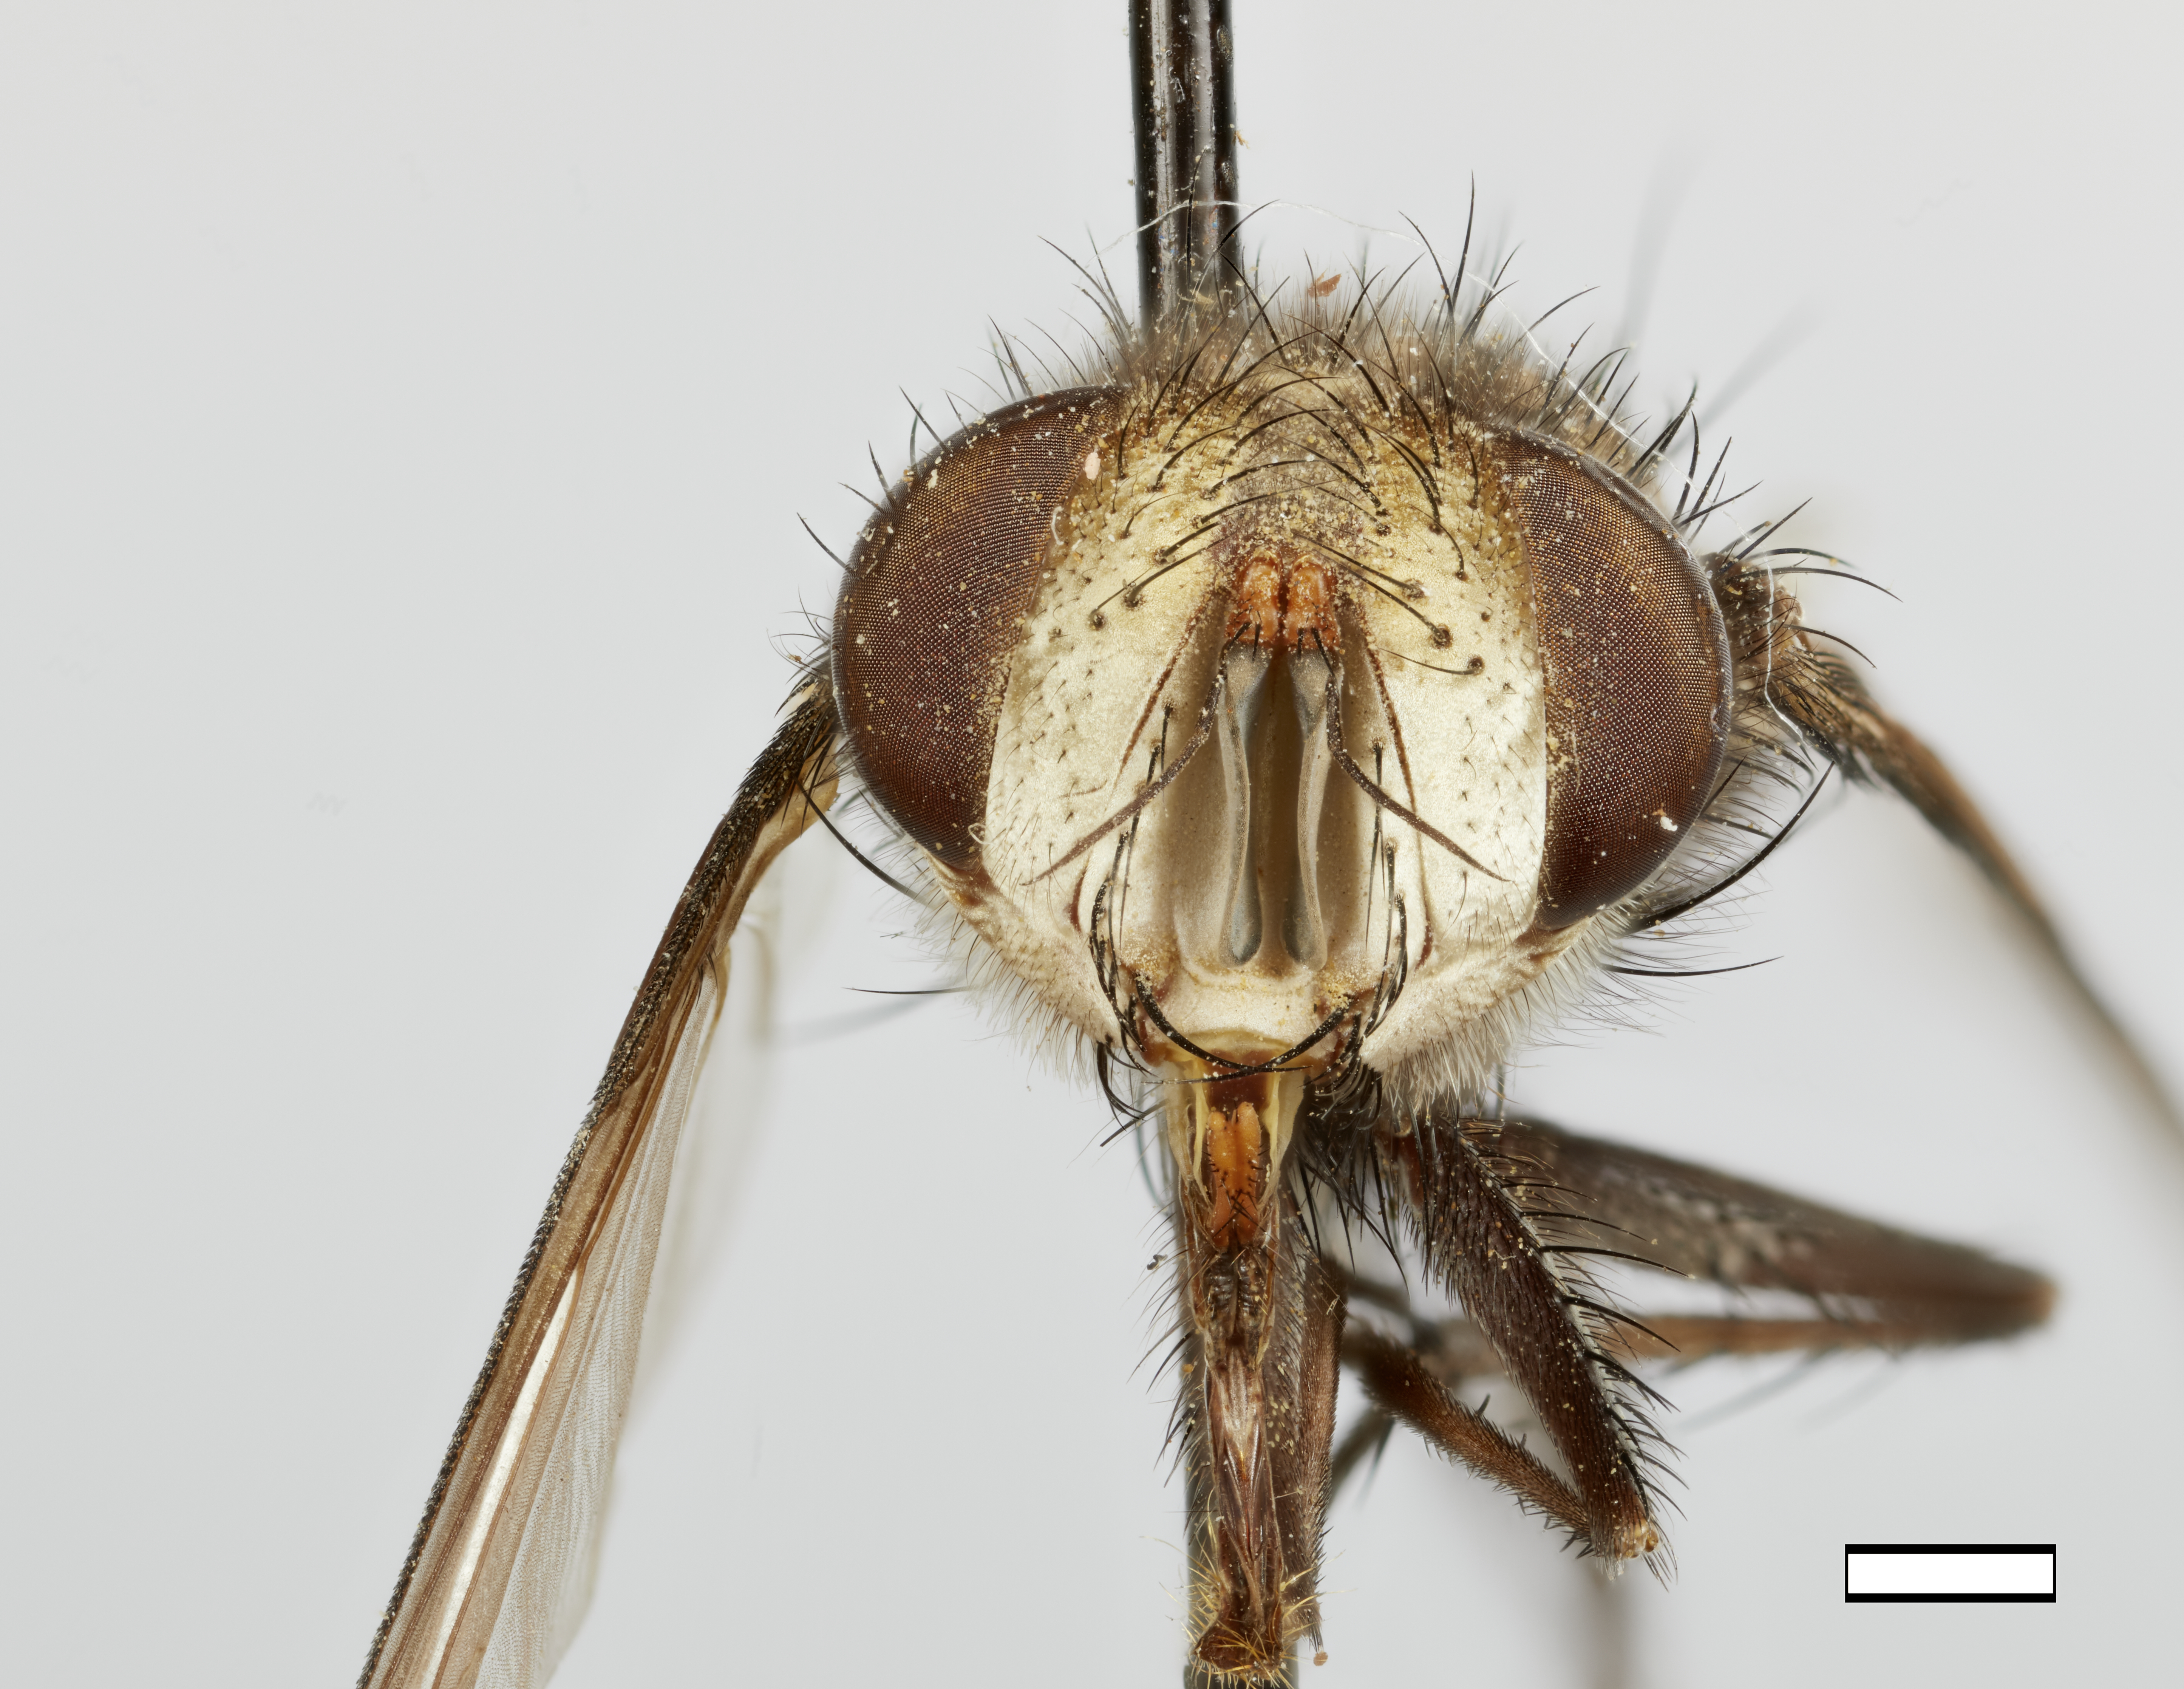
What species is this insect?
Protogoniops ocellaris
